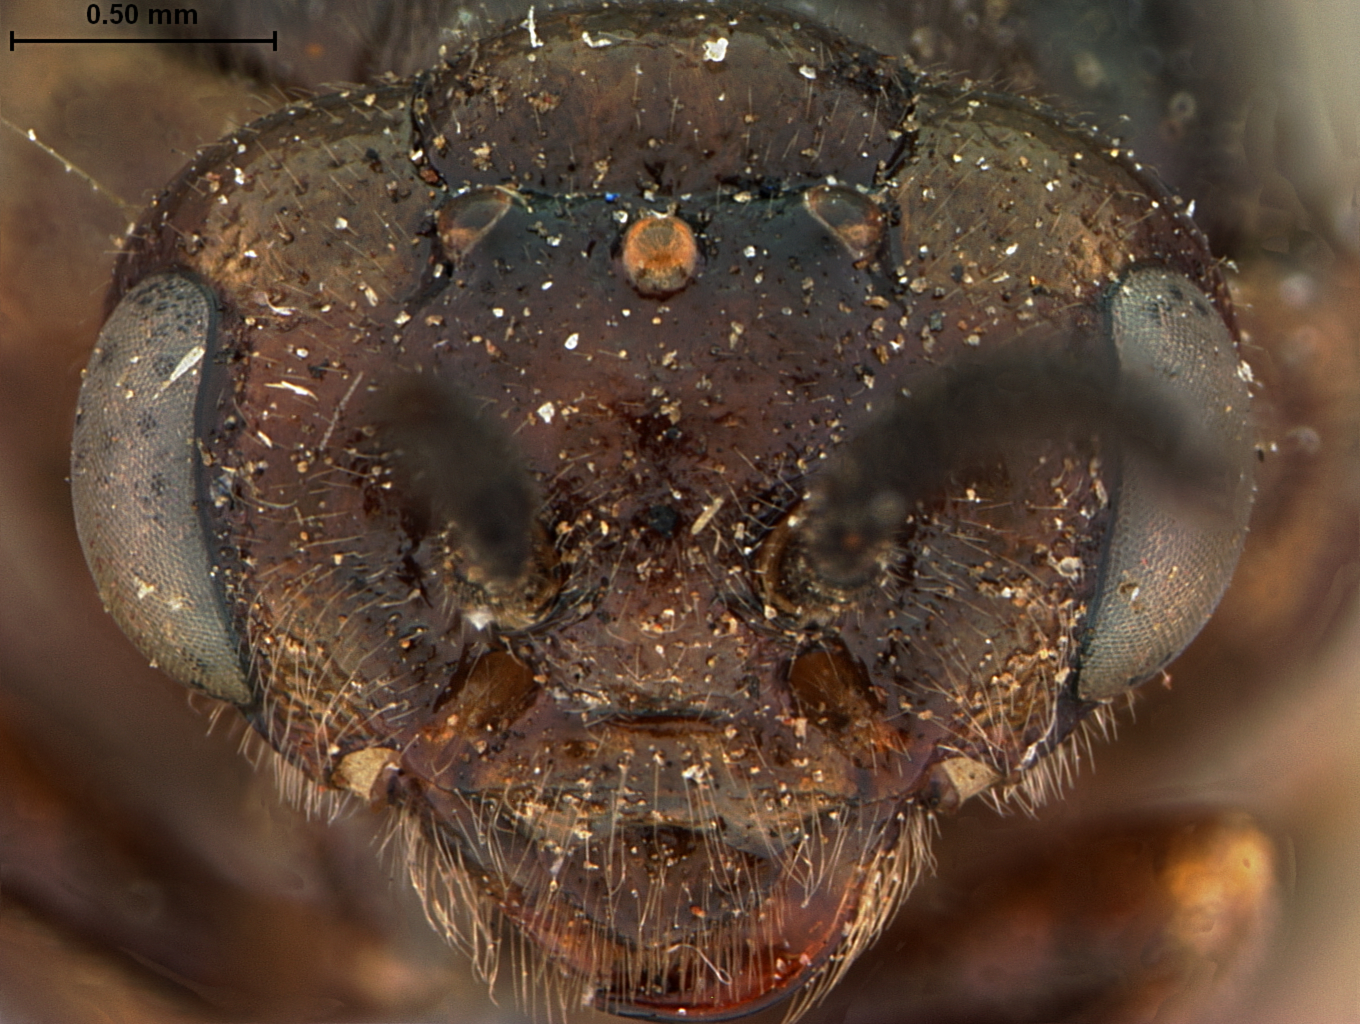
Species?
Neodiprion mundus
